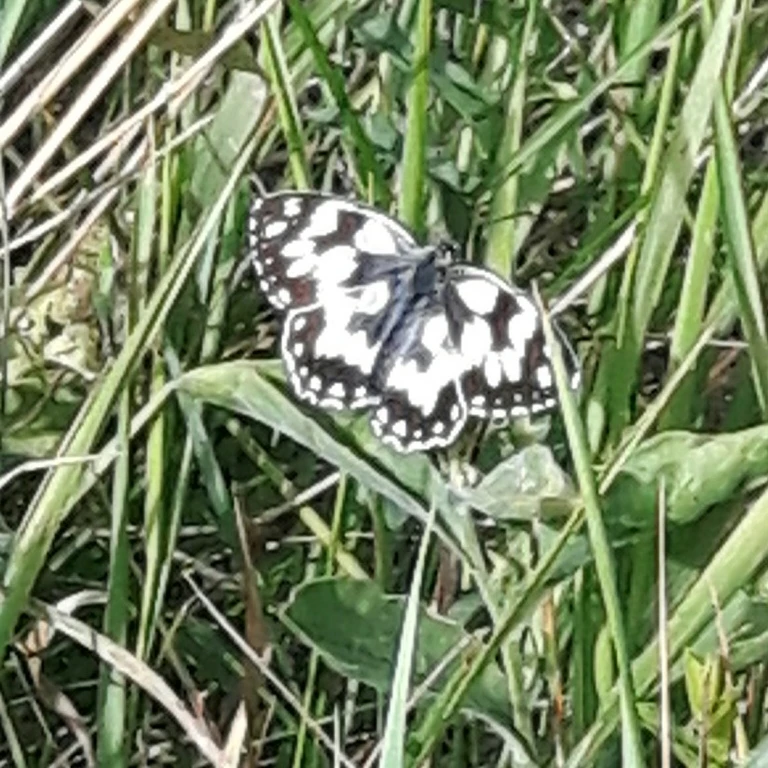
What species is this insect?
Melanargia galathea
